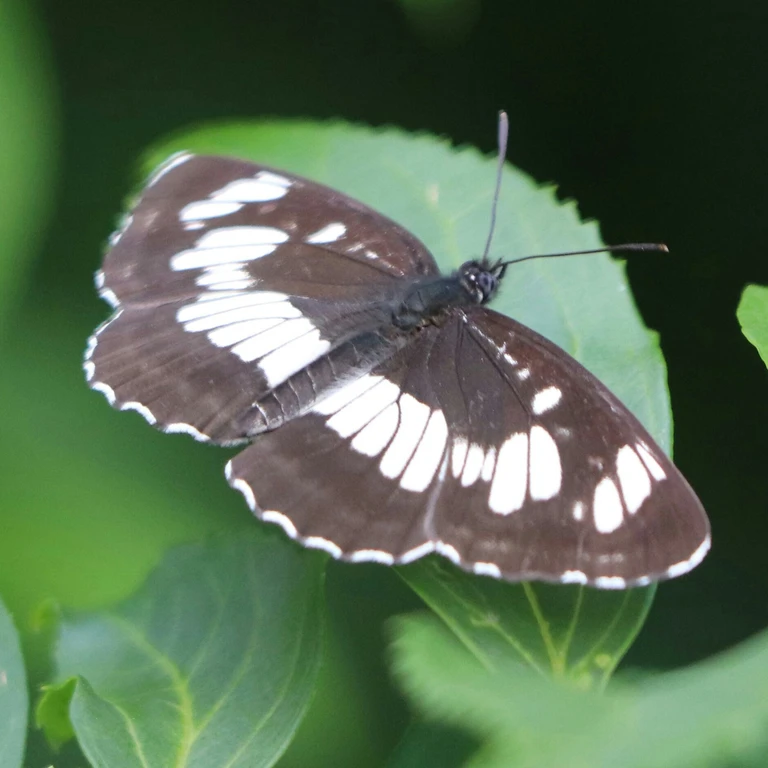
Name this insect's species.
Neptis rivularis
